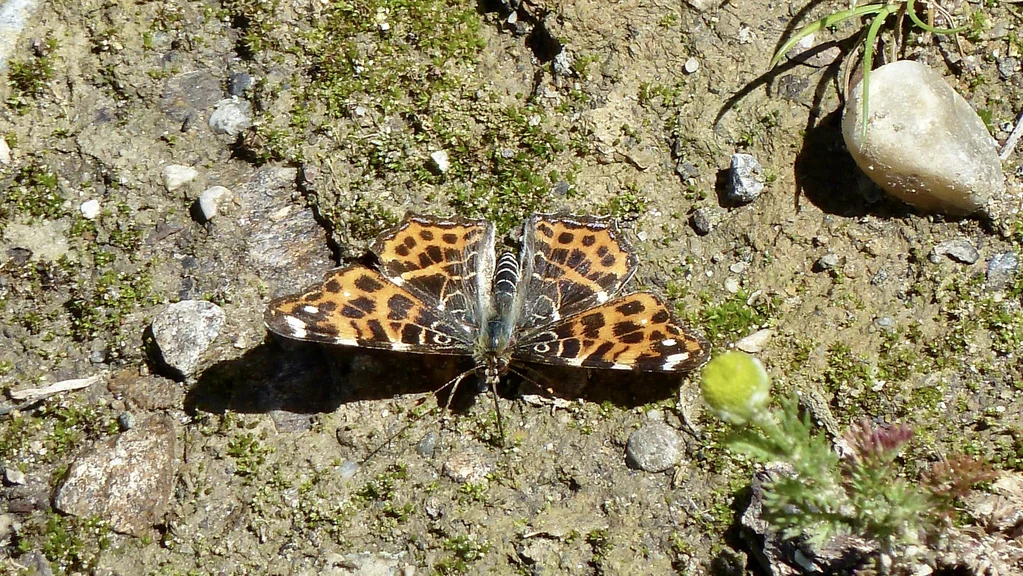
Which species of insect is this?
Araschnia levana
